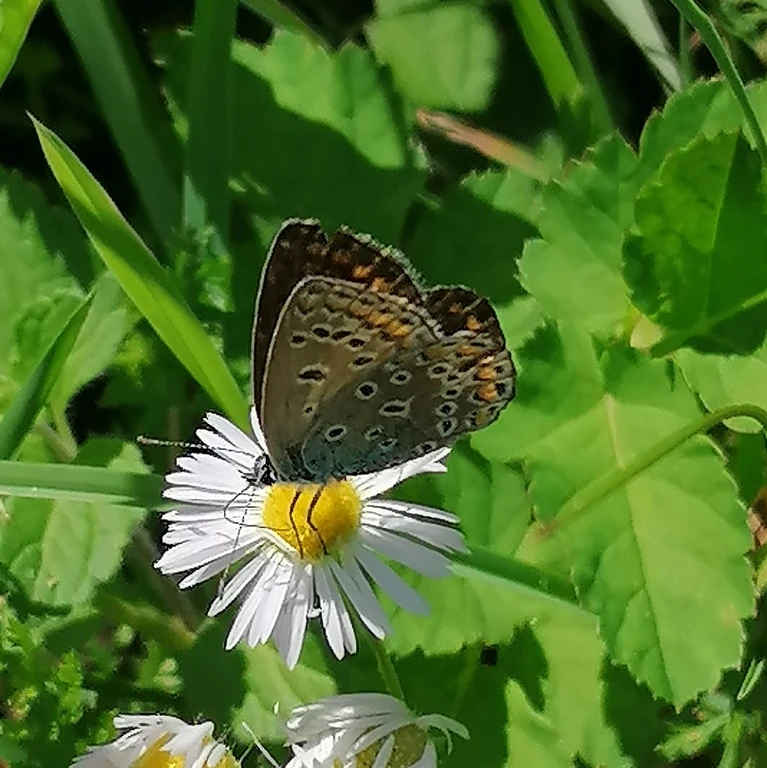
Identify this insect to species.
Polyommatus icarus
